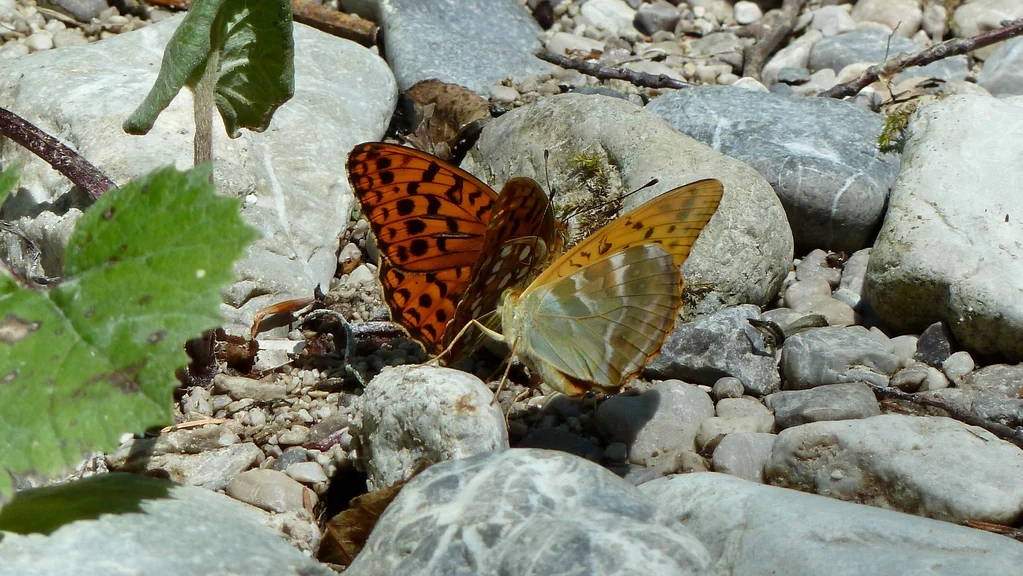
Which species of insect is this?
Argynnis paphia
